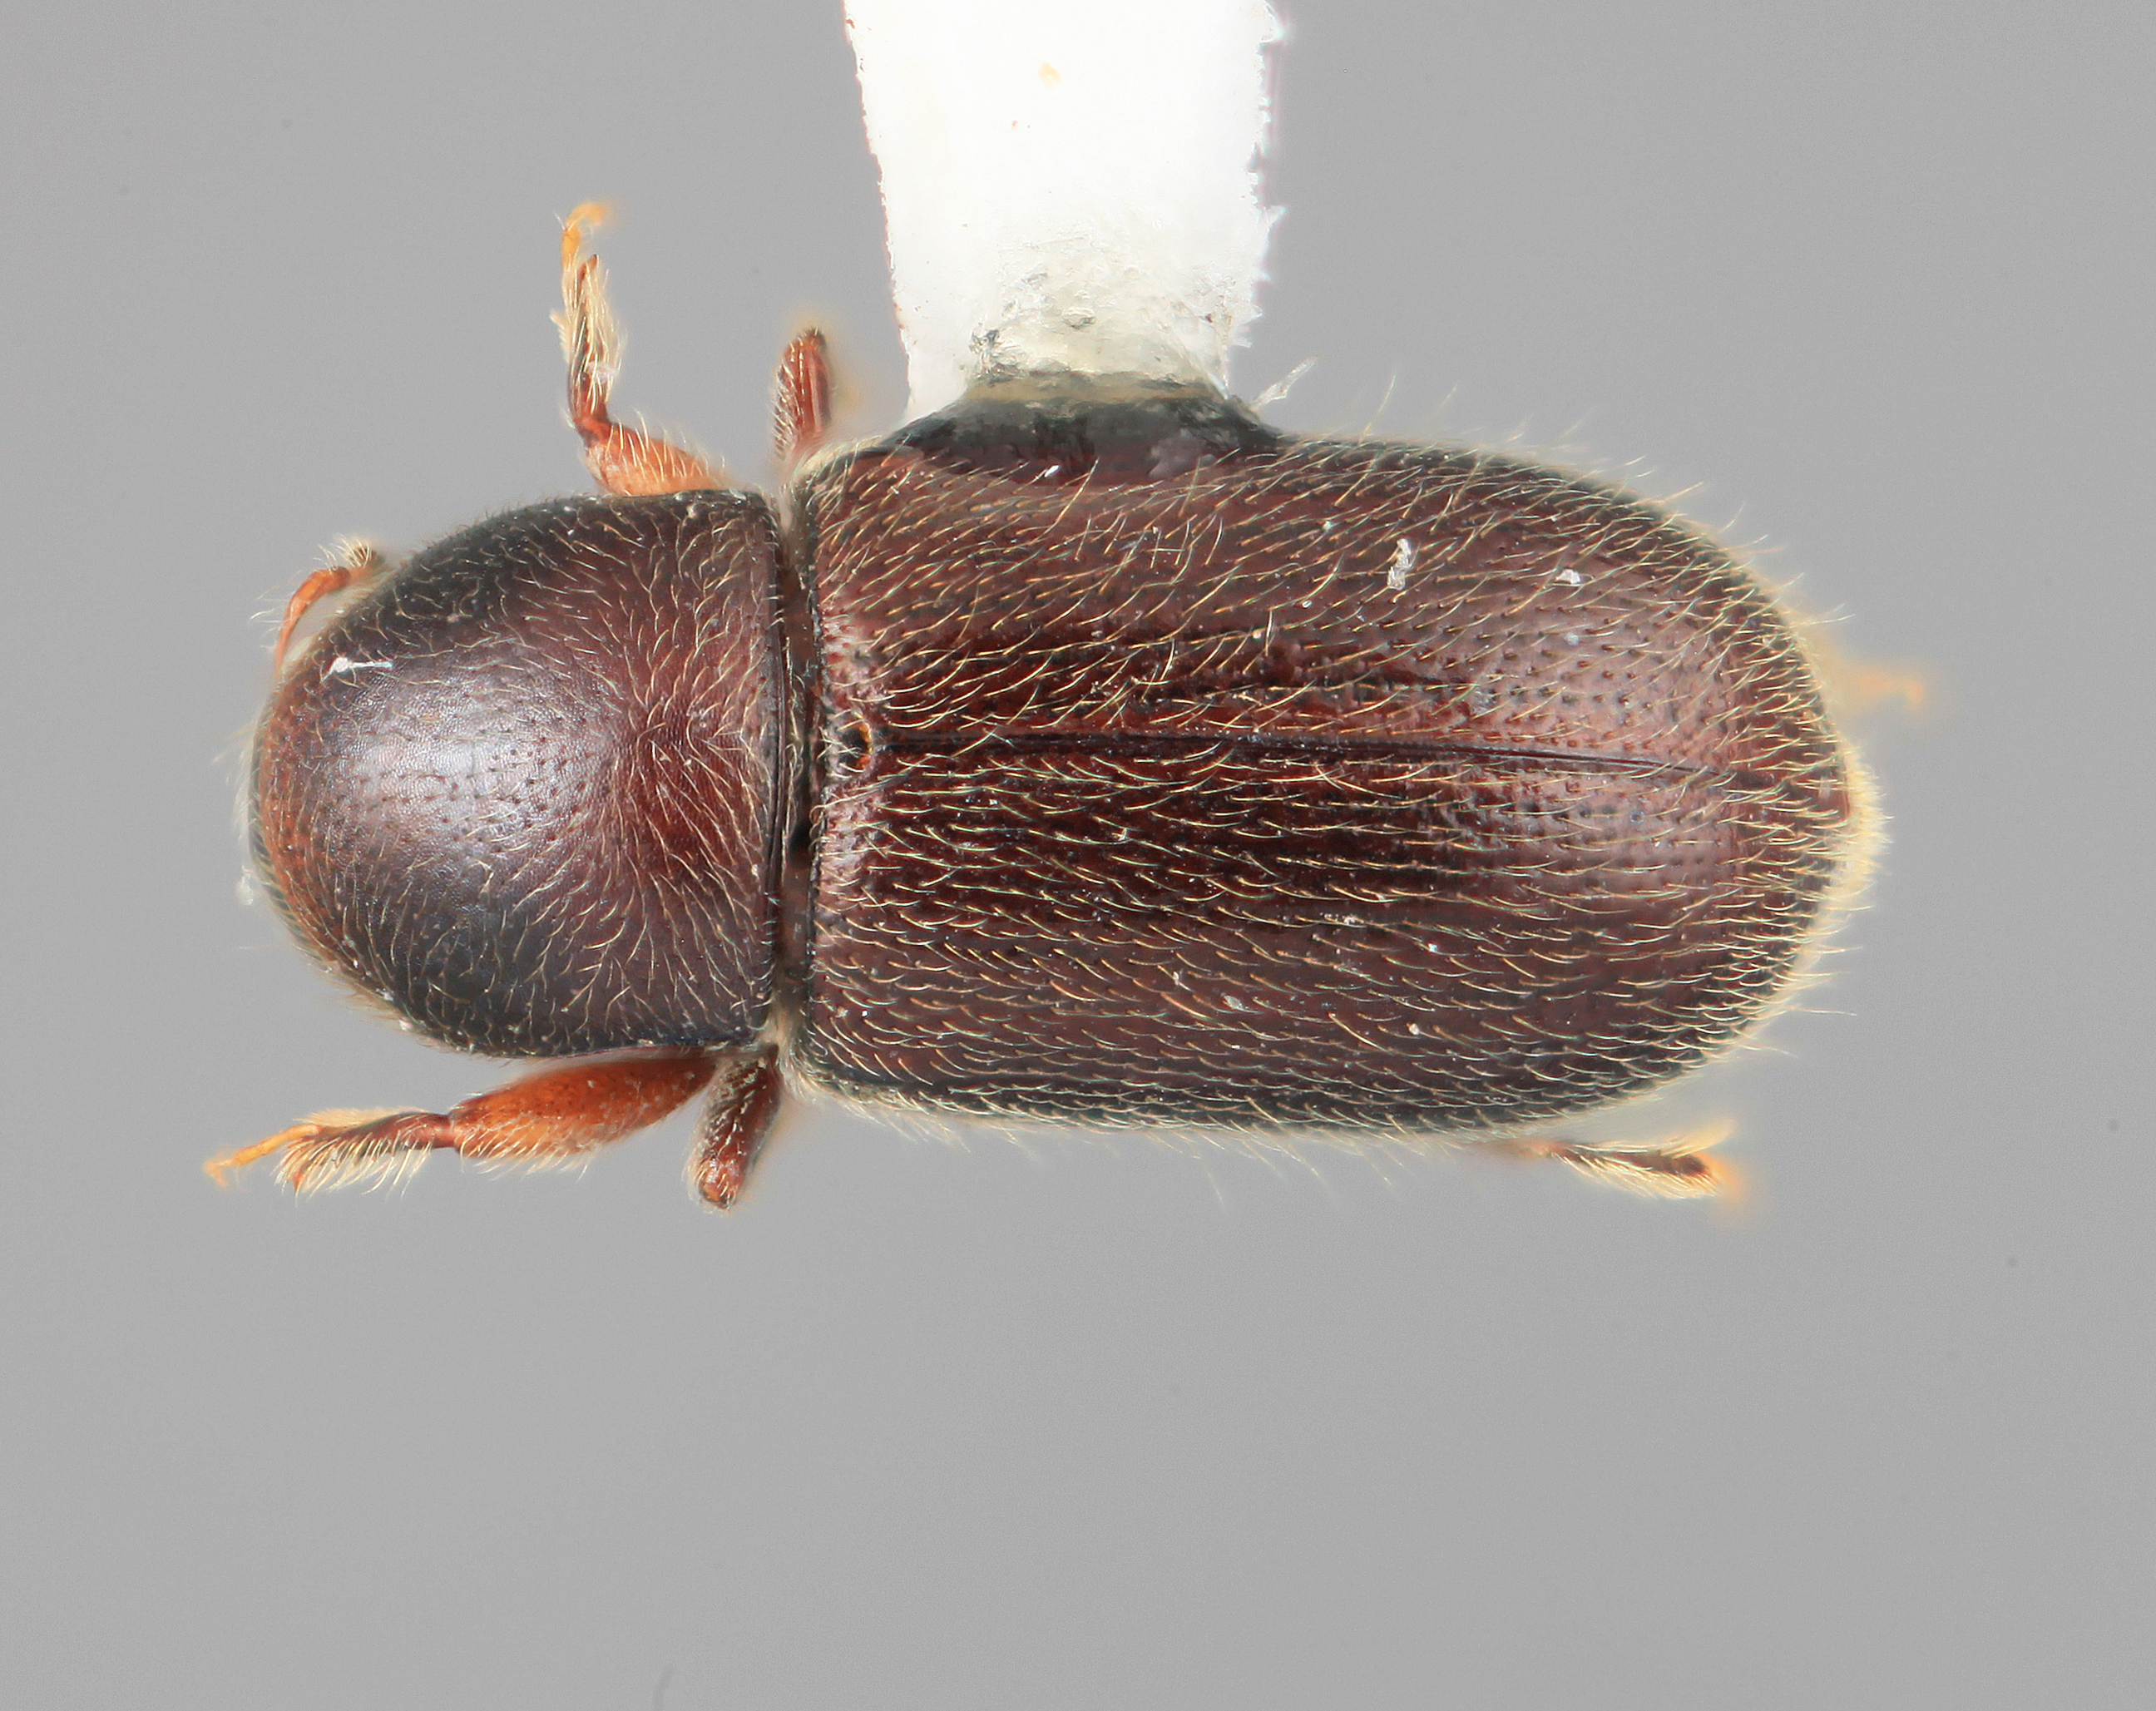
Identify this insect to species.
Scolytodes crinalis
